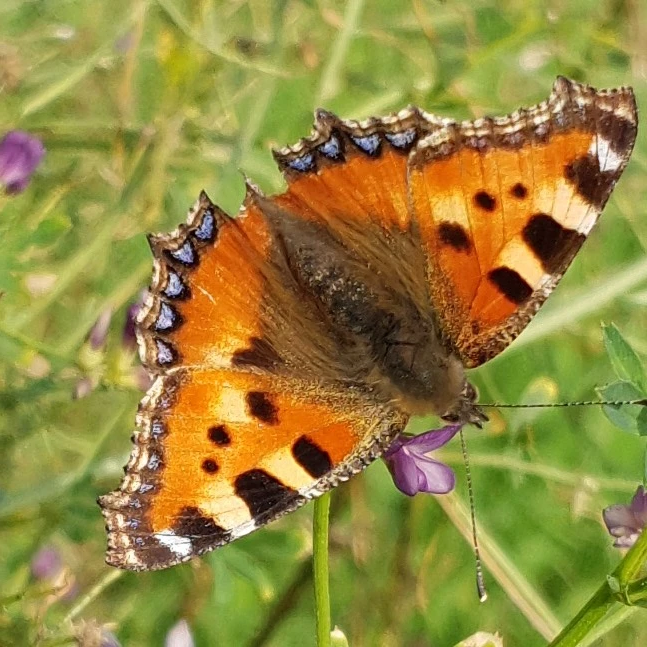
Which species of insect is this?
Aglais urticae
